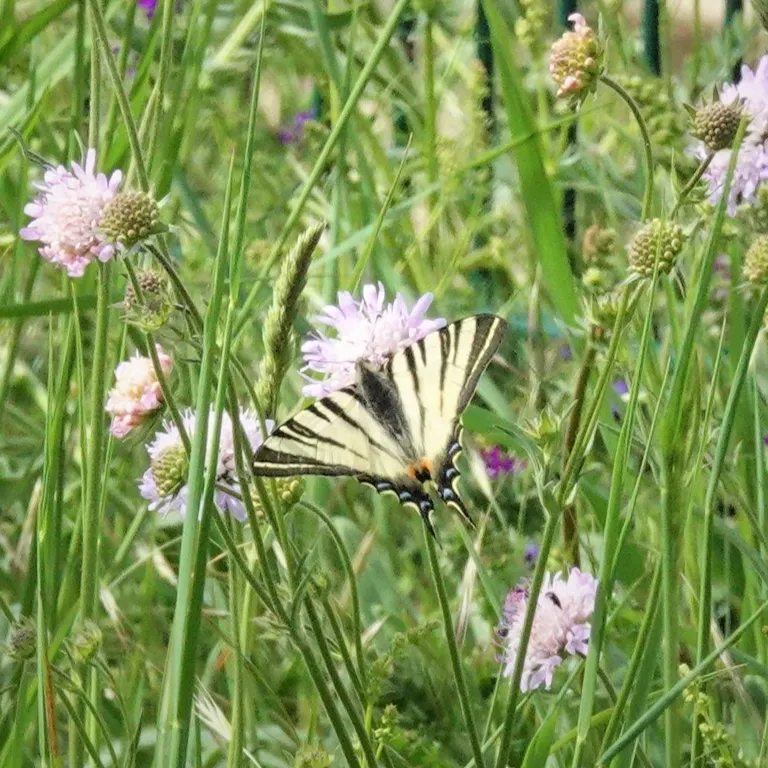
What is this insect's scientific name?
Iphiclides podalirius
